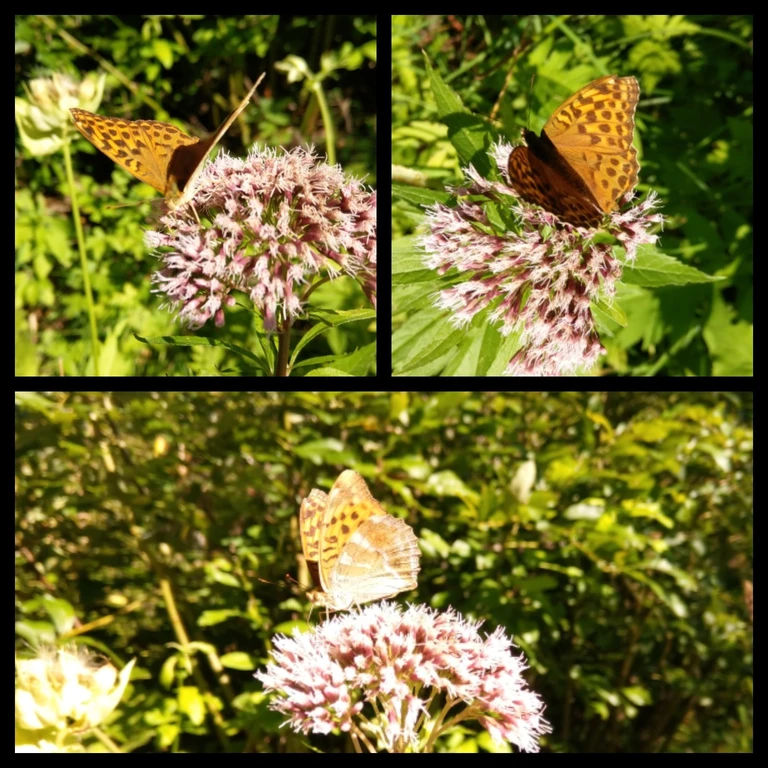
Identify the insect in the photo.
Argynnis paphia
